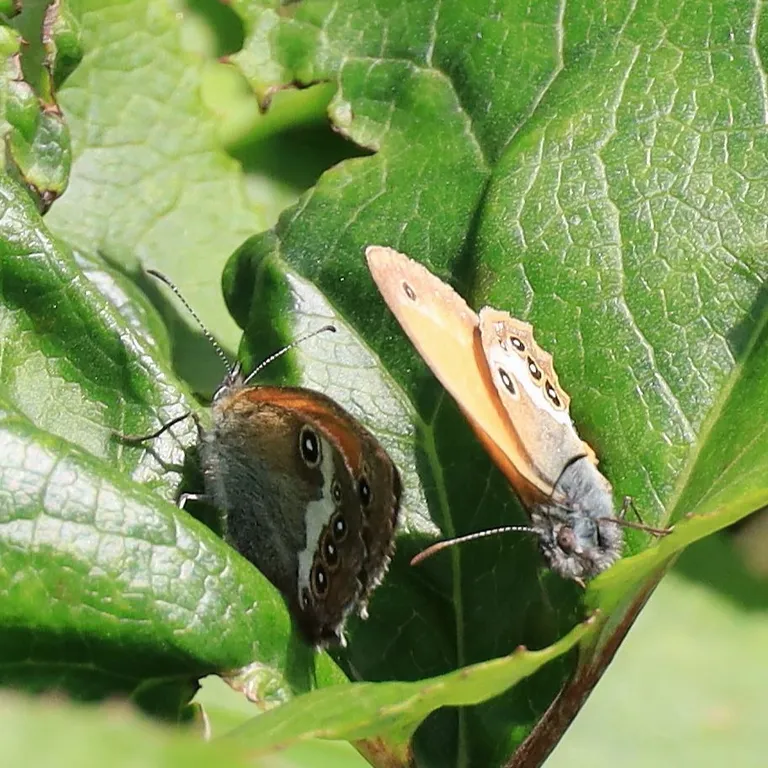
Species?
Coenonympha arcania
